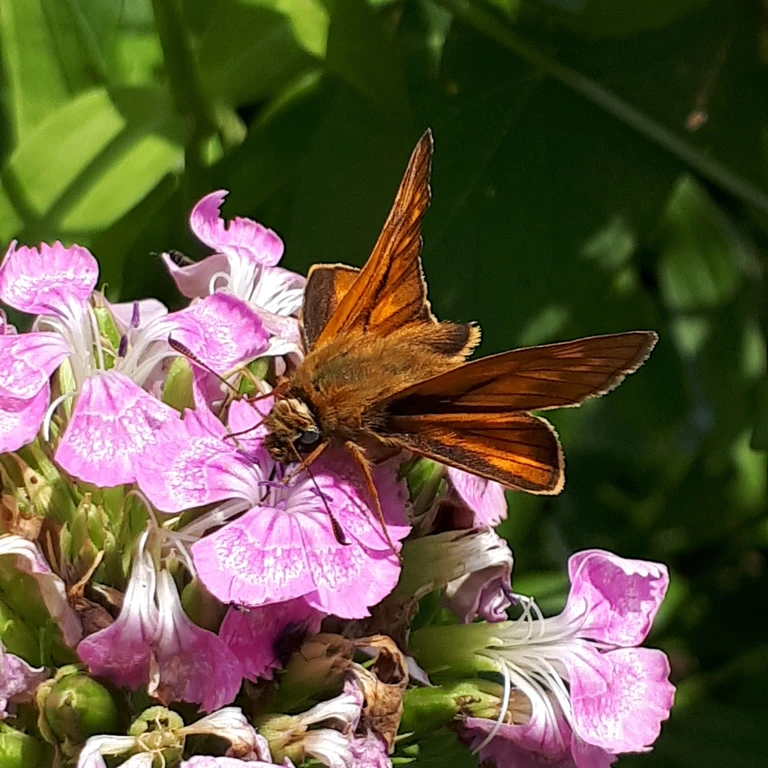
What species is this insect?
Ochlodes sylvanus (also Ochlodes venata)
